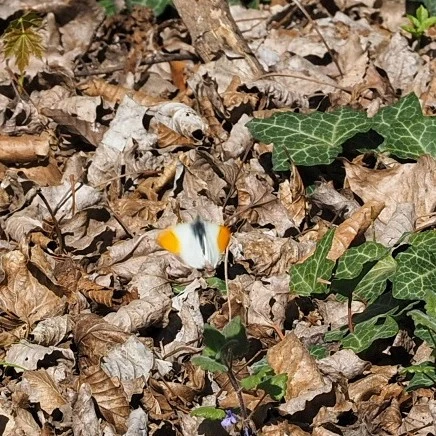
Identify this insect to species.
Anthocharis cardamines
